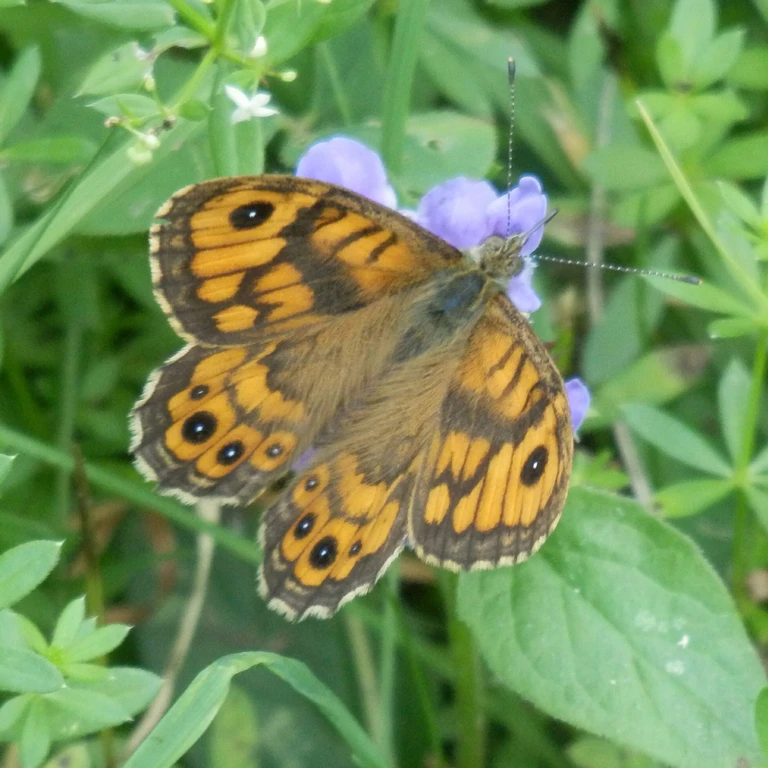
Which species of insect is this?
Lasiommata megera (also Pararge megera)
